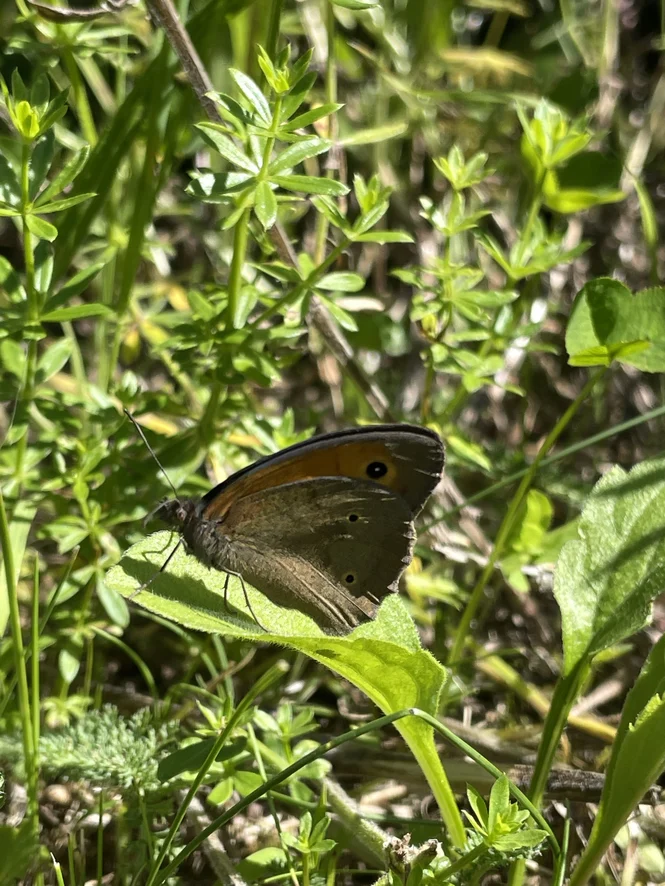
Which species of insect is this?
Maniola jurtina
